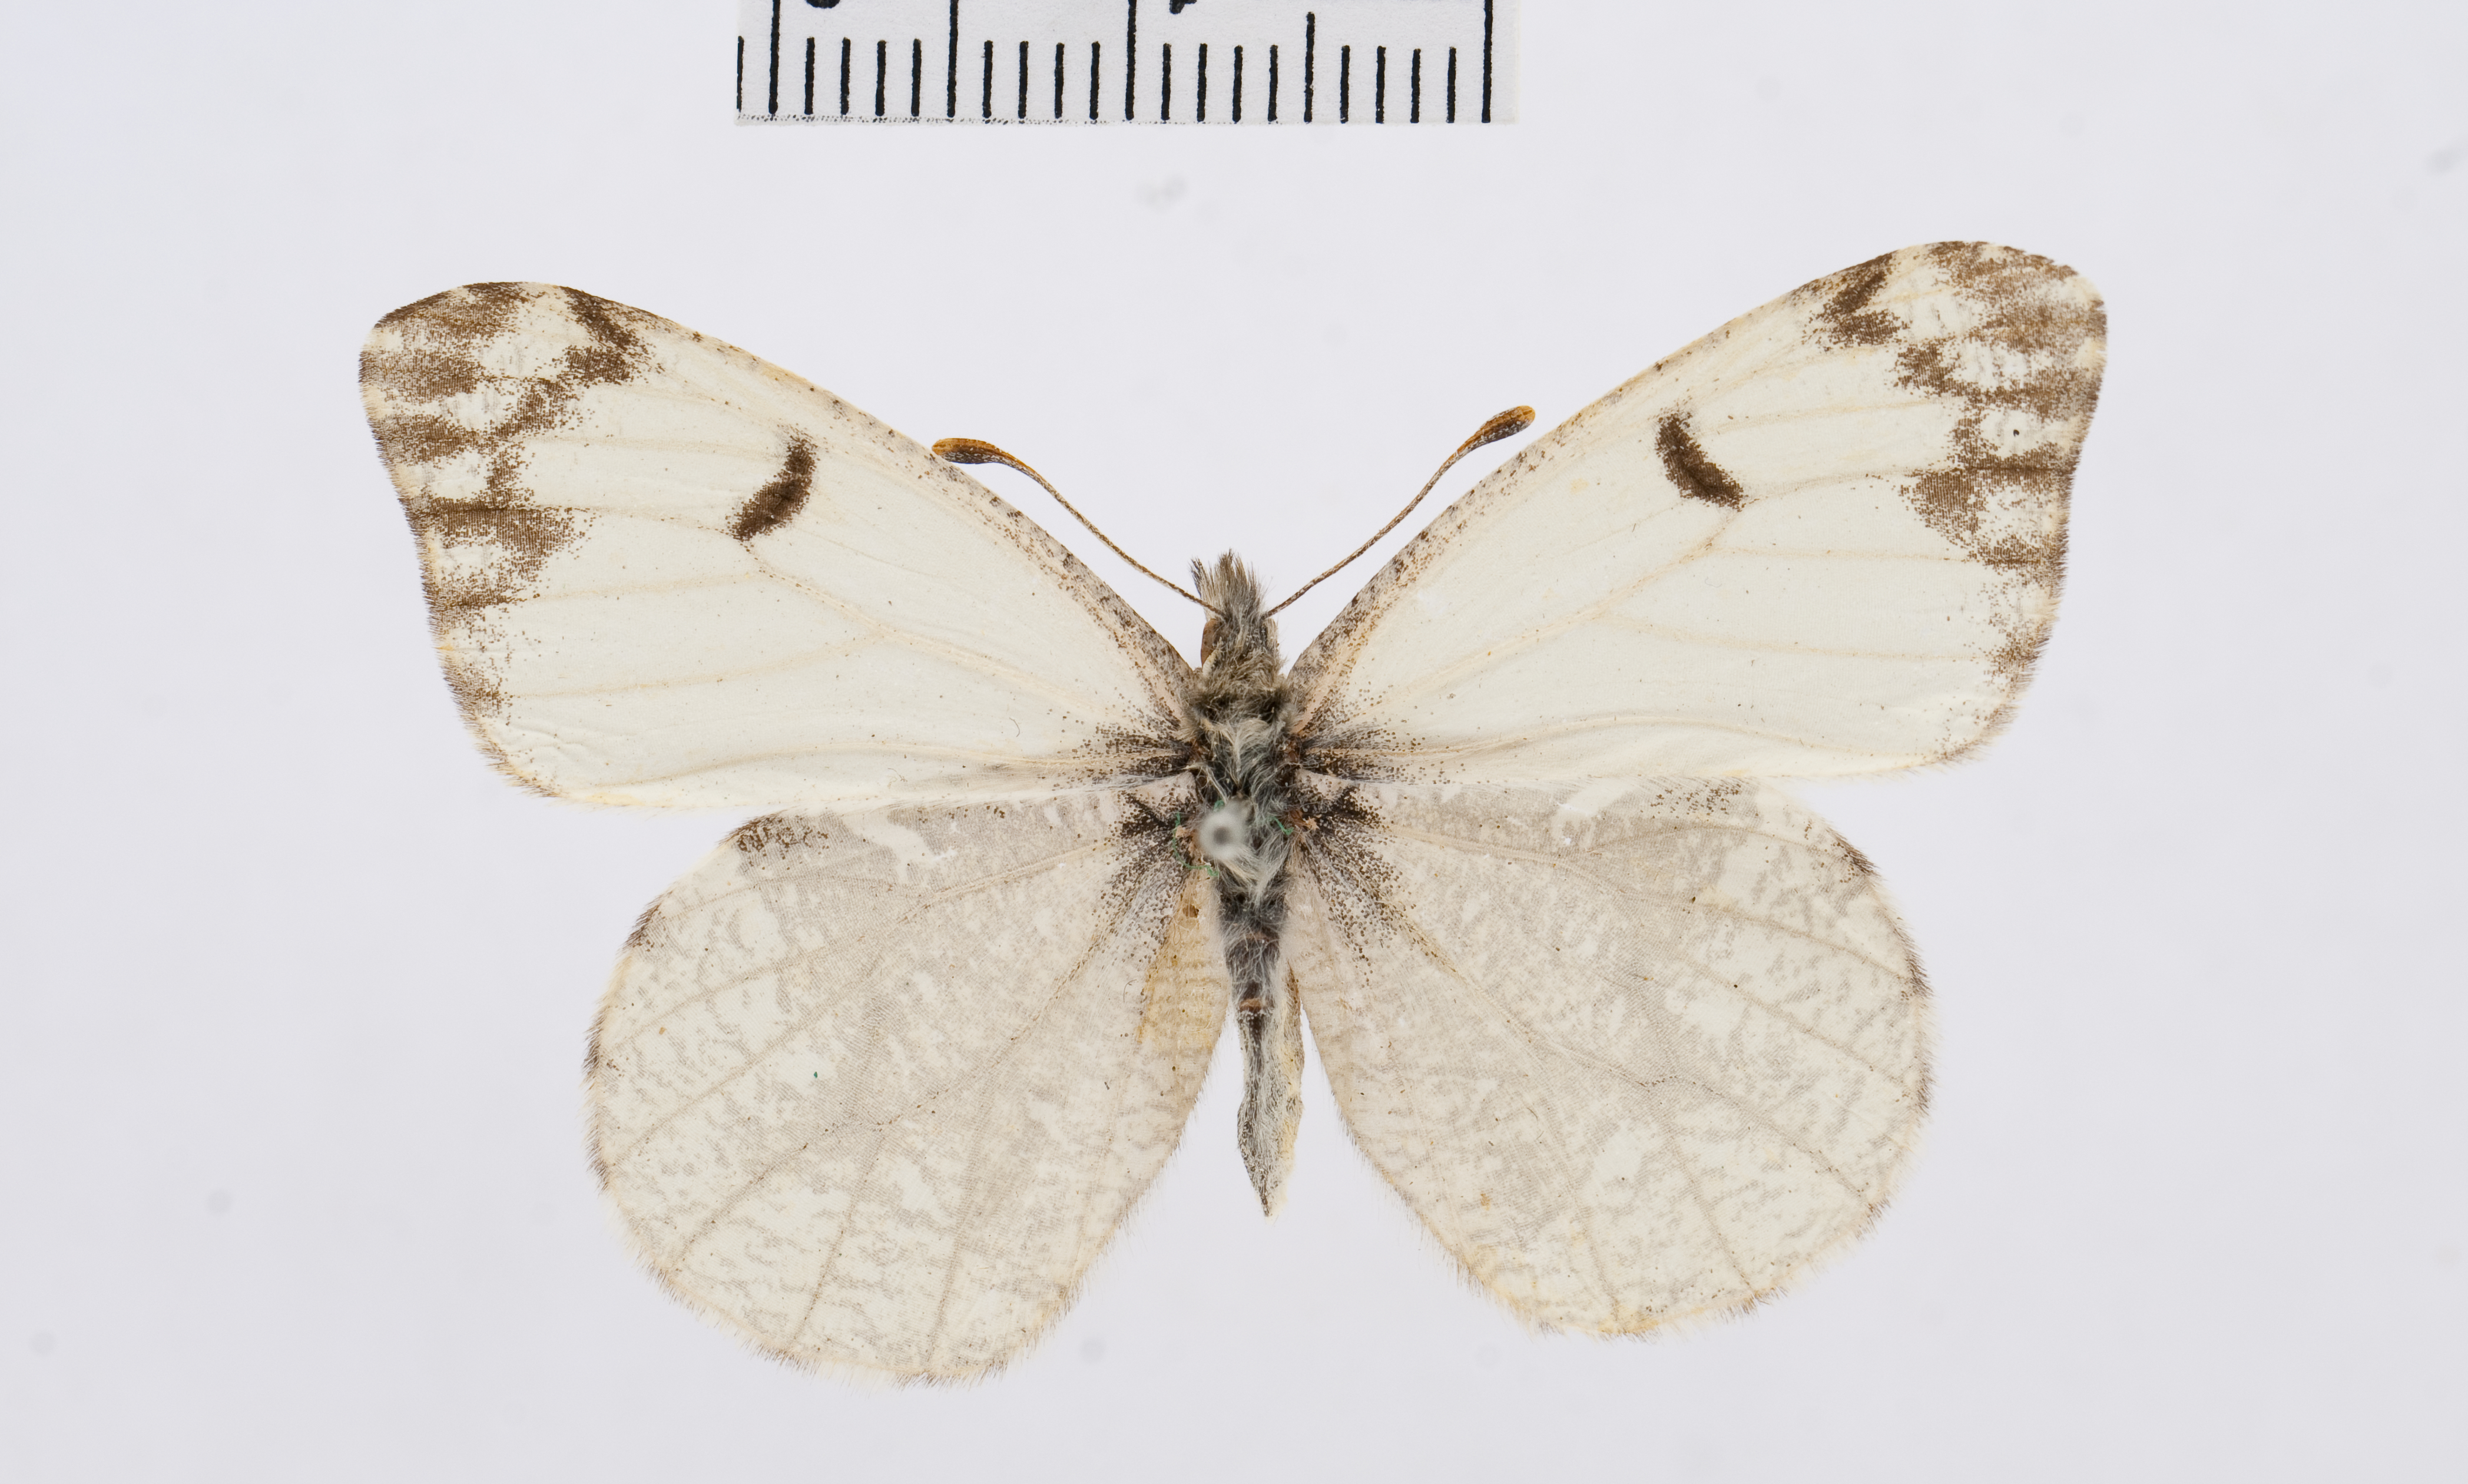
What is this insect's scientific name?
Anthocharis lanceolata
